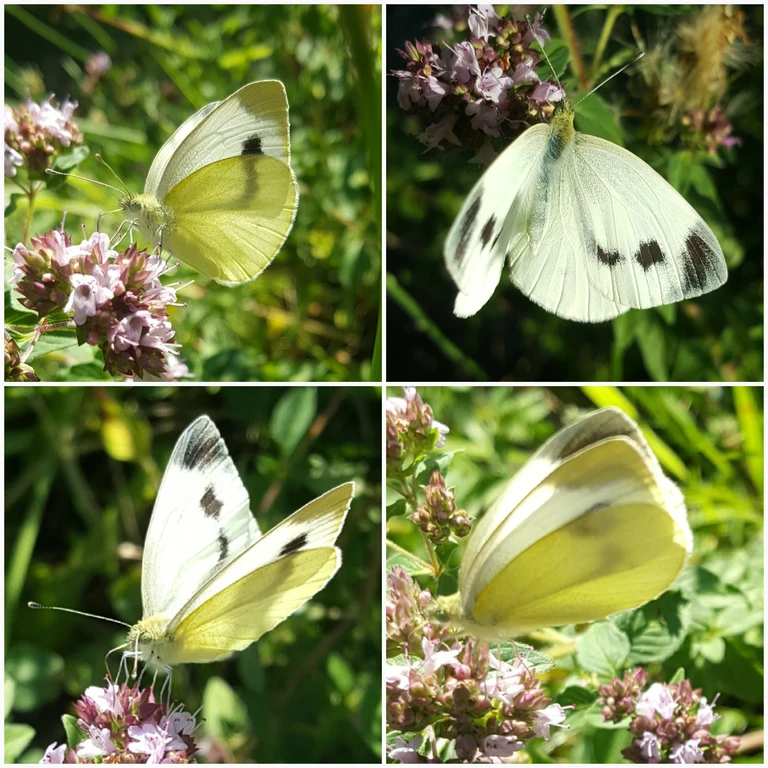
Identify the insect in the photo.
Pieris mannii
